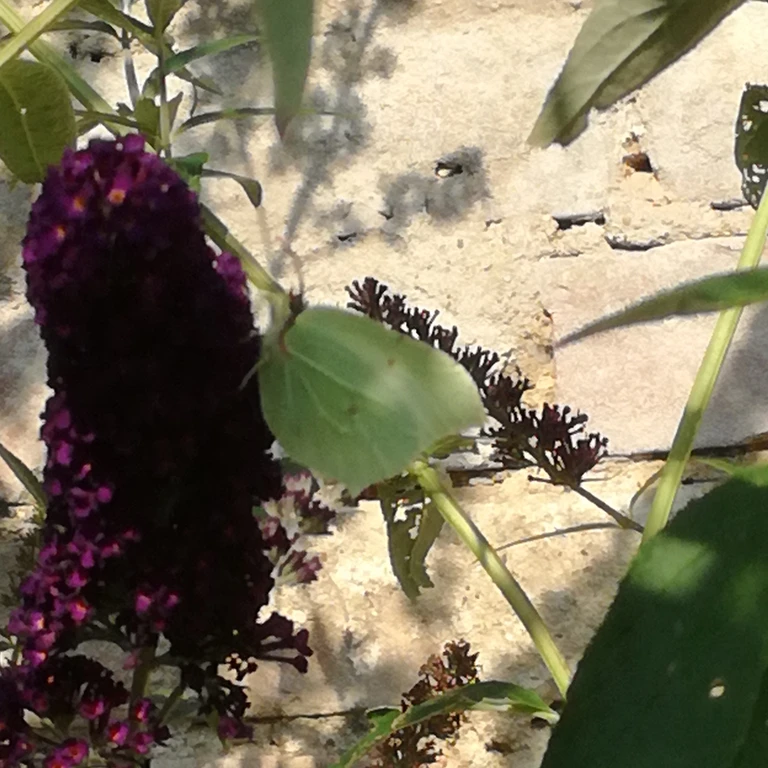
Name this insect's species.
Gonepteryx rhamni
